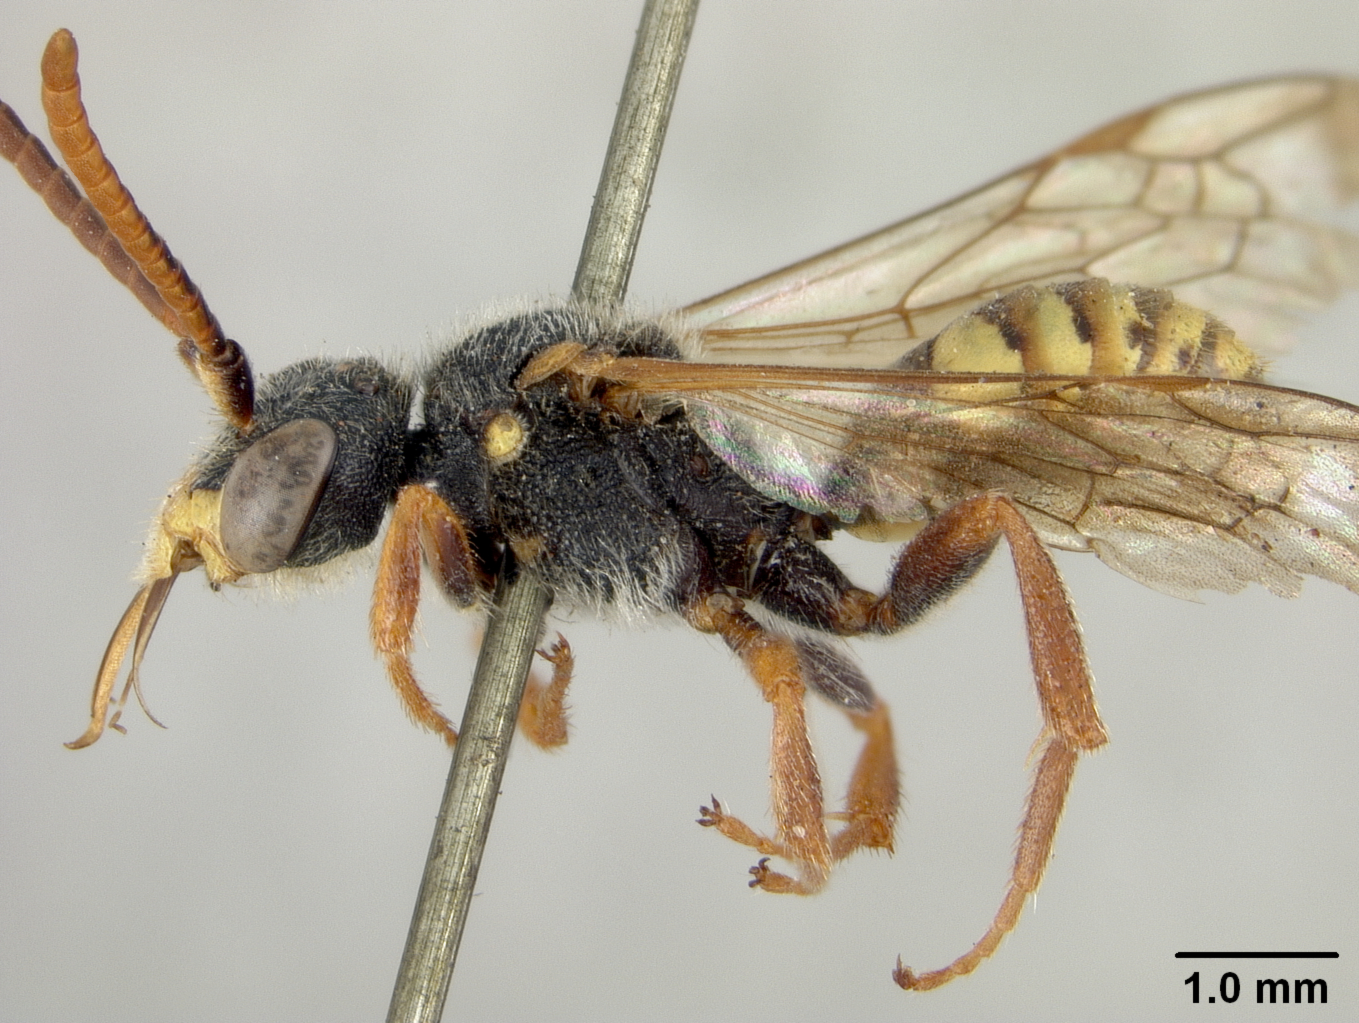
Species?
Nomada ruidosensis
